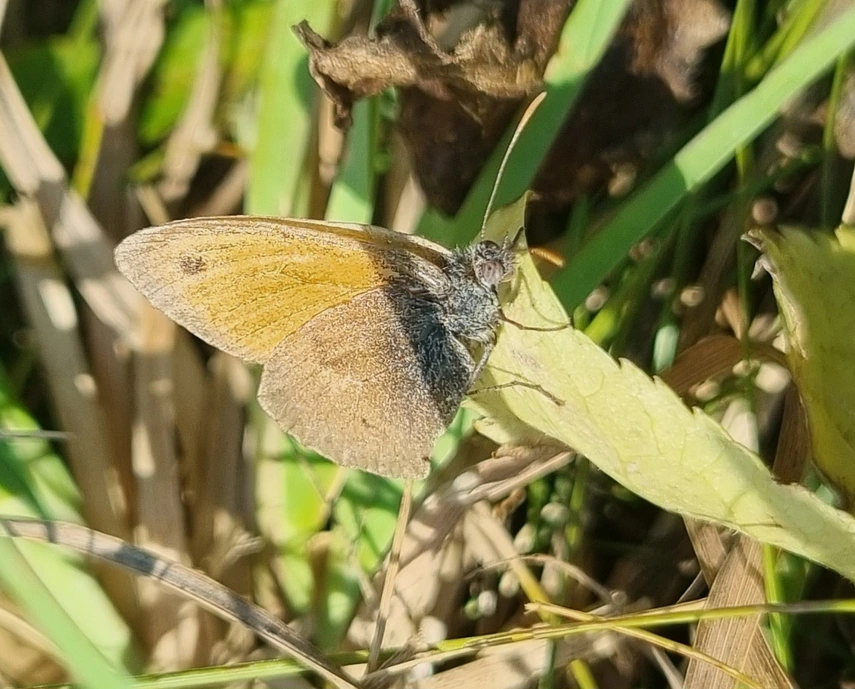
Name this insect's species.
Coenonympha pamphilus
